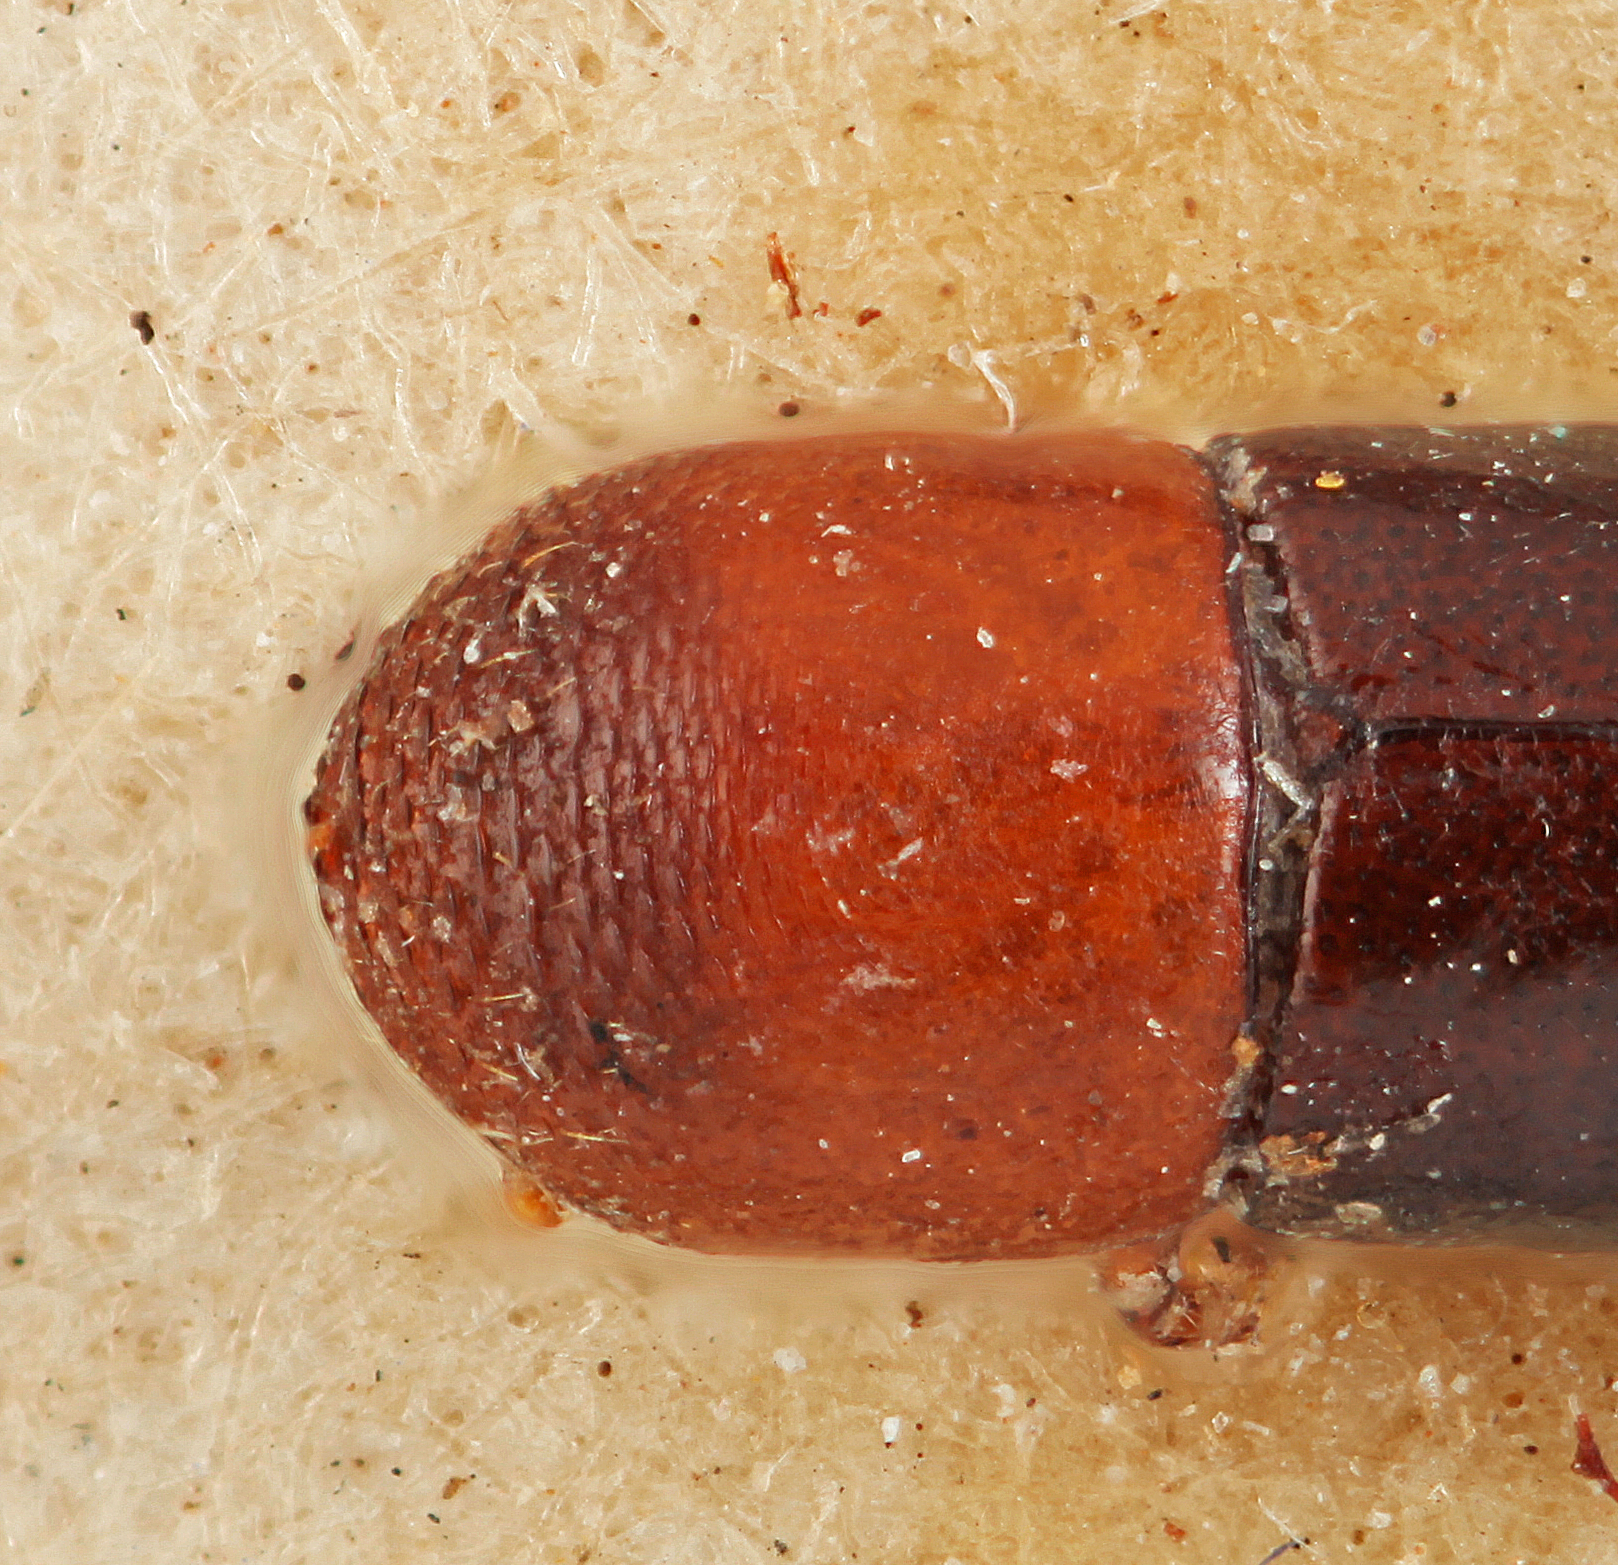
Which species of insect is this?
Corthylus emarginatus
